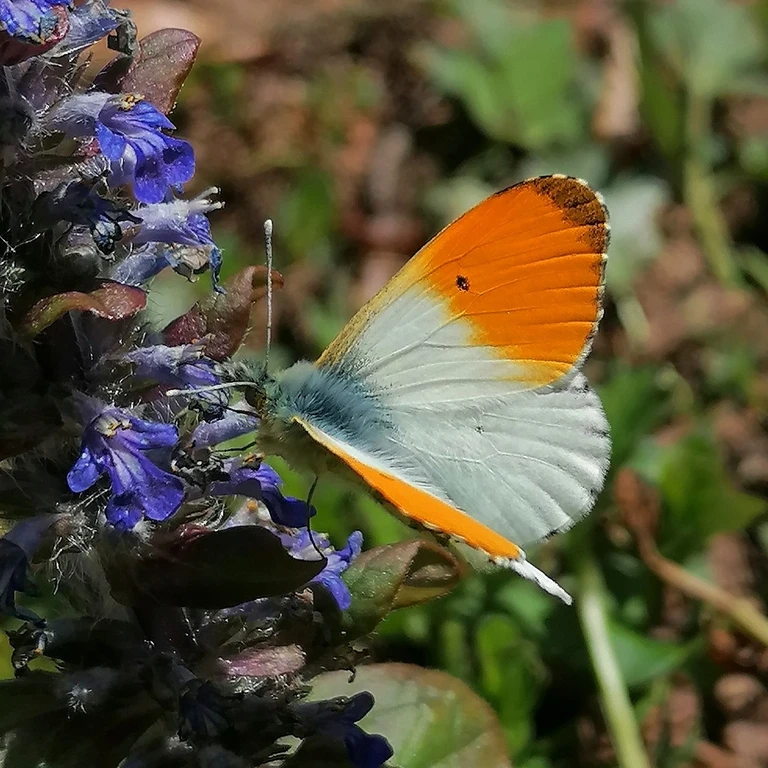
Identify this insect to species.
Anthocharis cardamines
